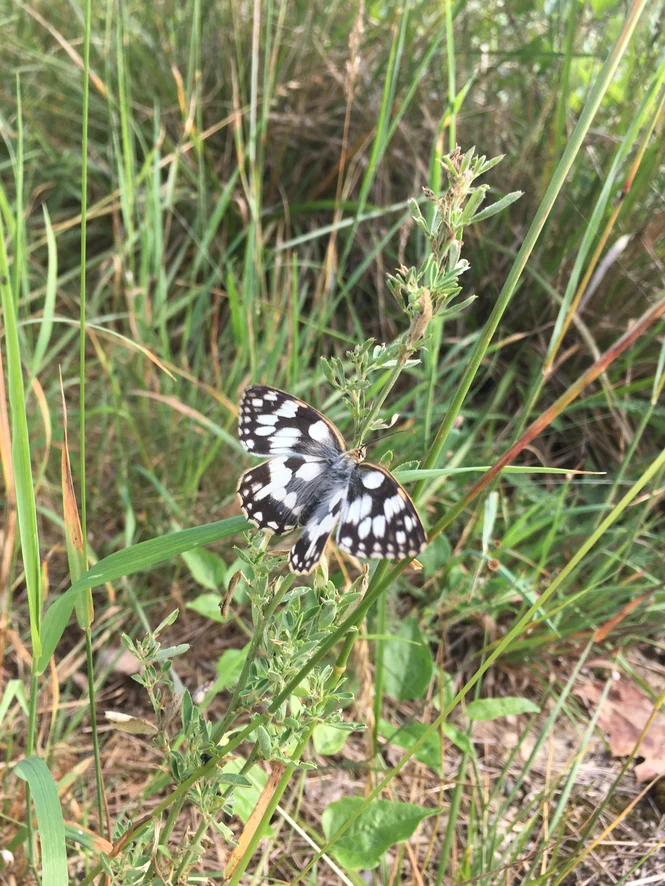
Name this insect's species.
Melanargia galathea
